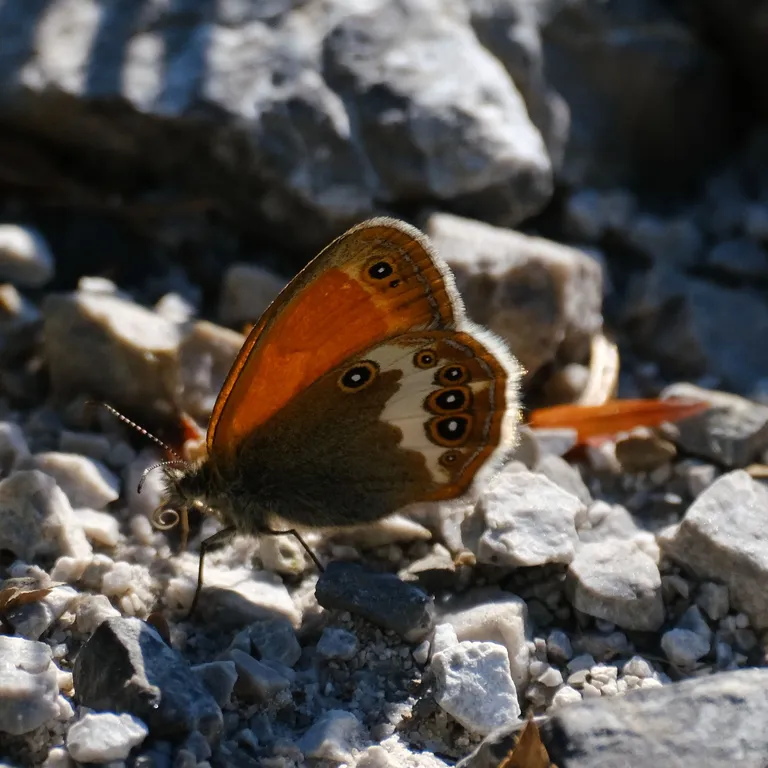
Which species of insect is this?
Coenonympha arcania
